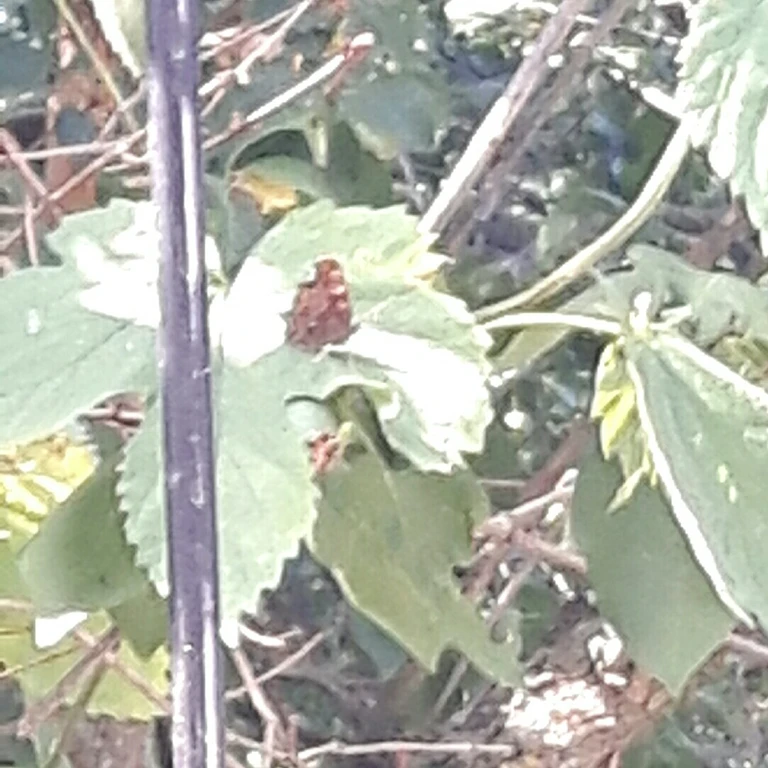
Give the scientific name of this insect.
Polygonia c-album
